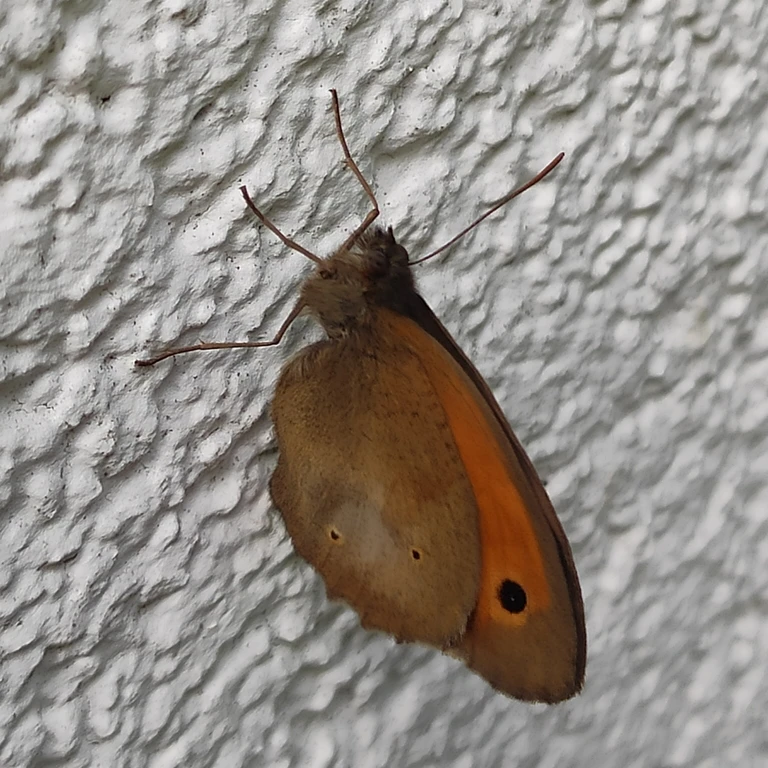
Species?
Maniola jurtina
